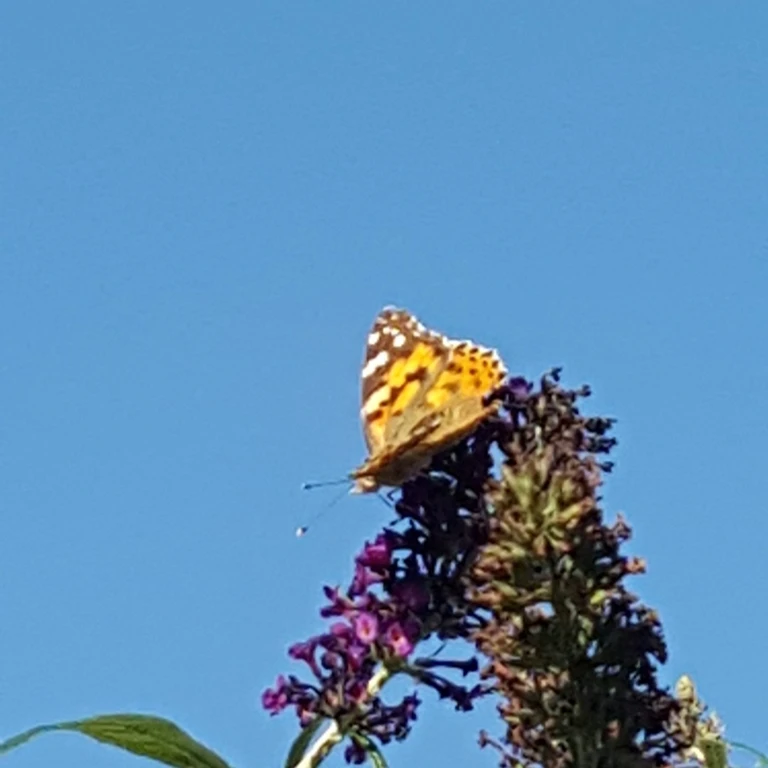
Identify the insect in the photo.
Vanessa cardui
